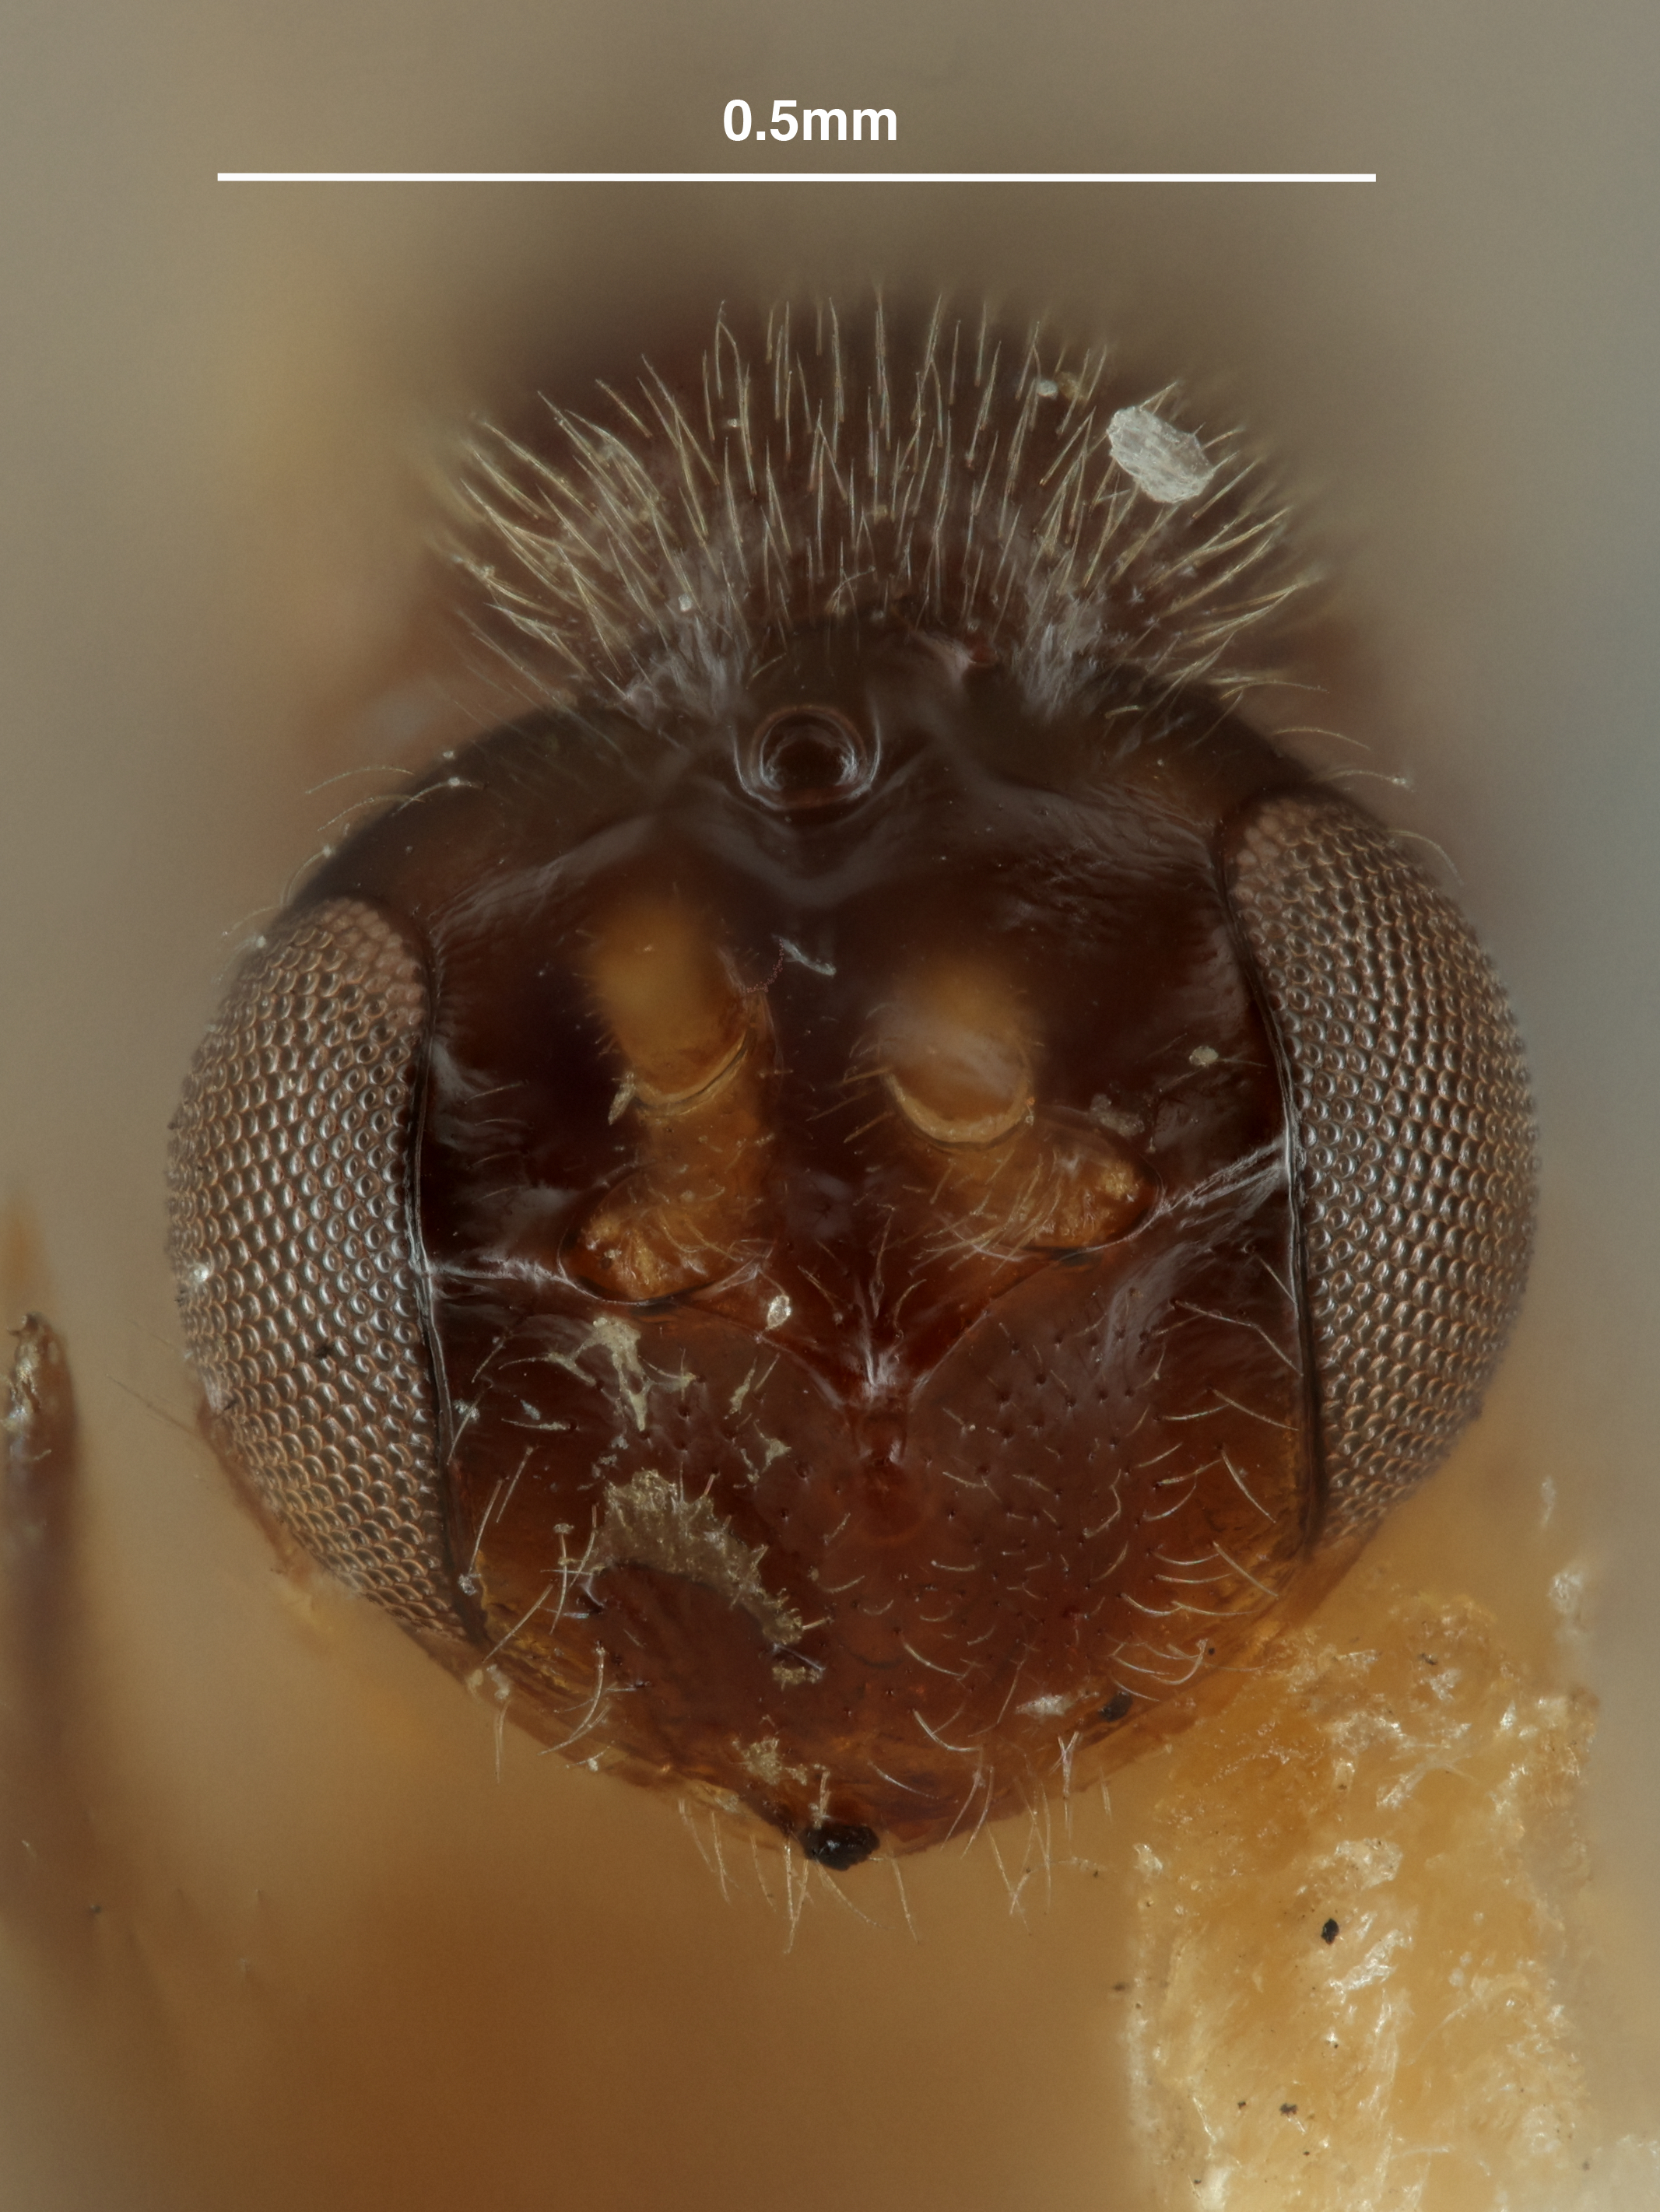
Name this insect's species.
Mesochorus plumosus
